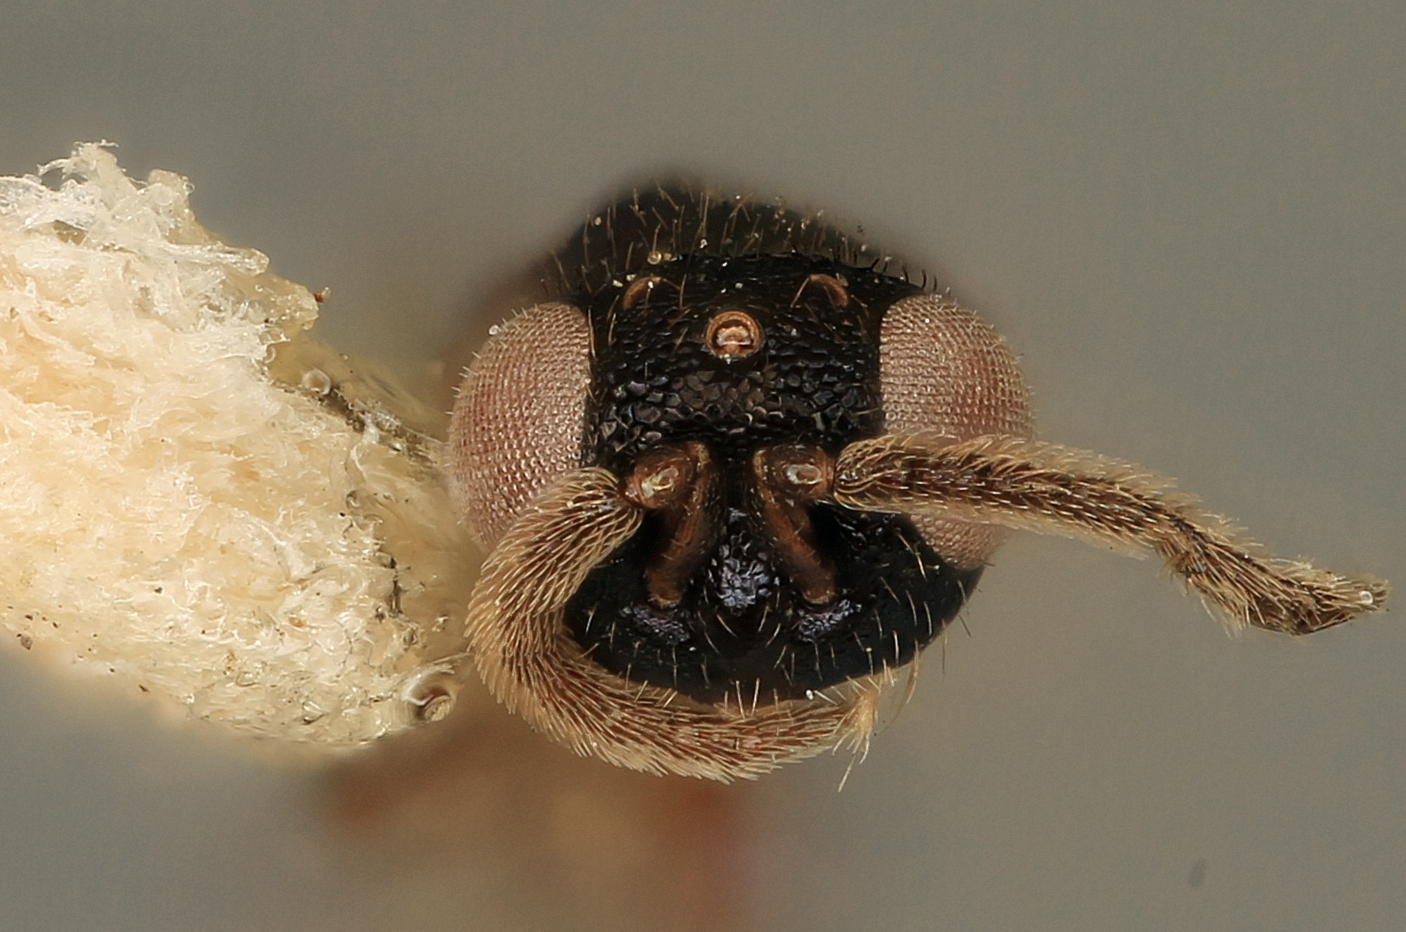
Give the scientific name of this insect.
Anastatus tachardiae
